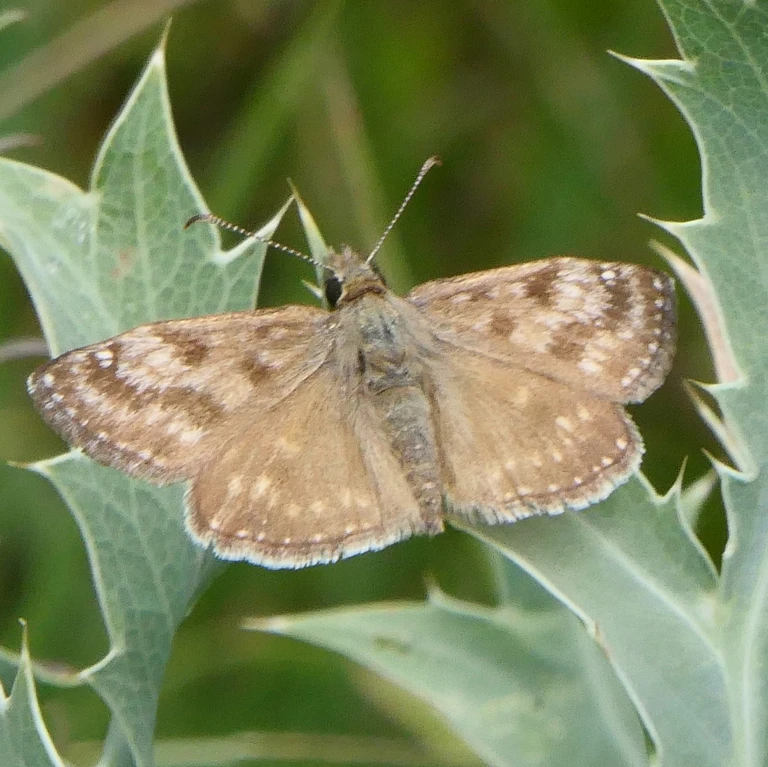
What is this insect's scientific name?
Erynnis tages
